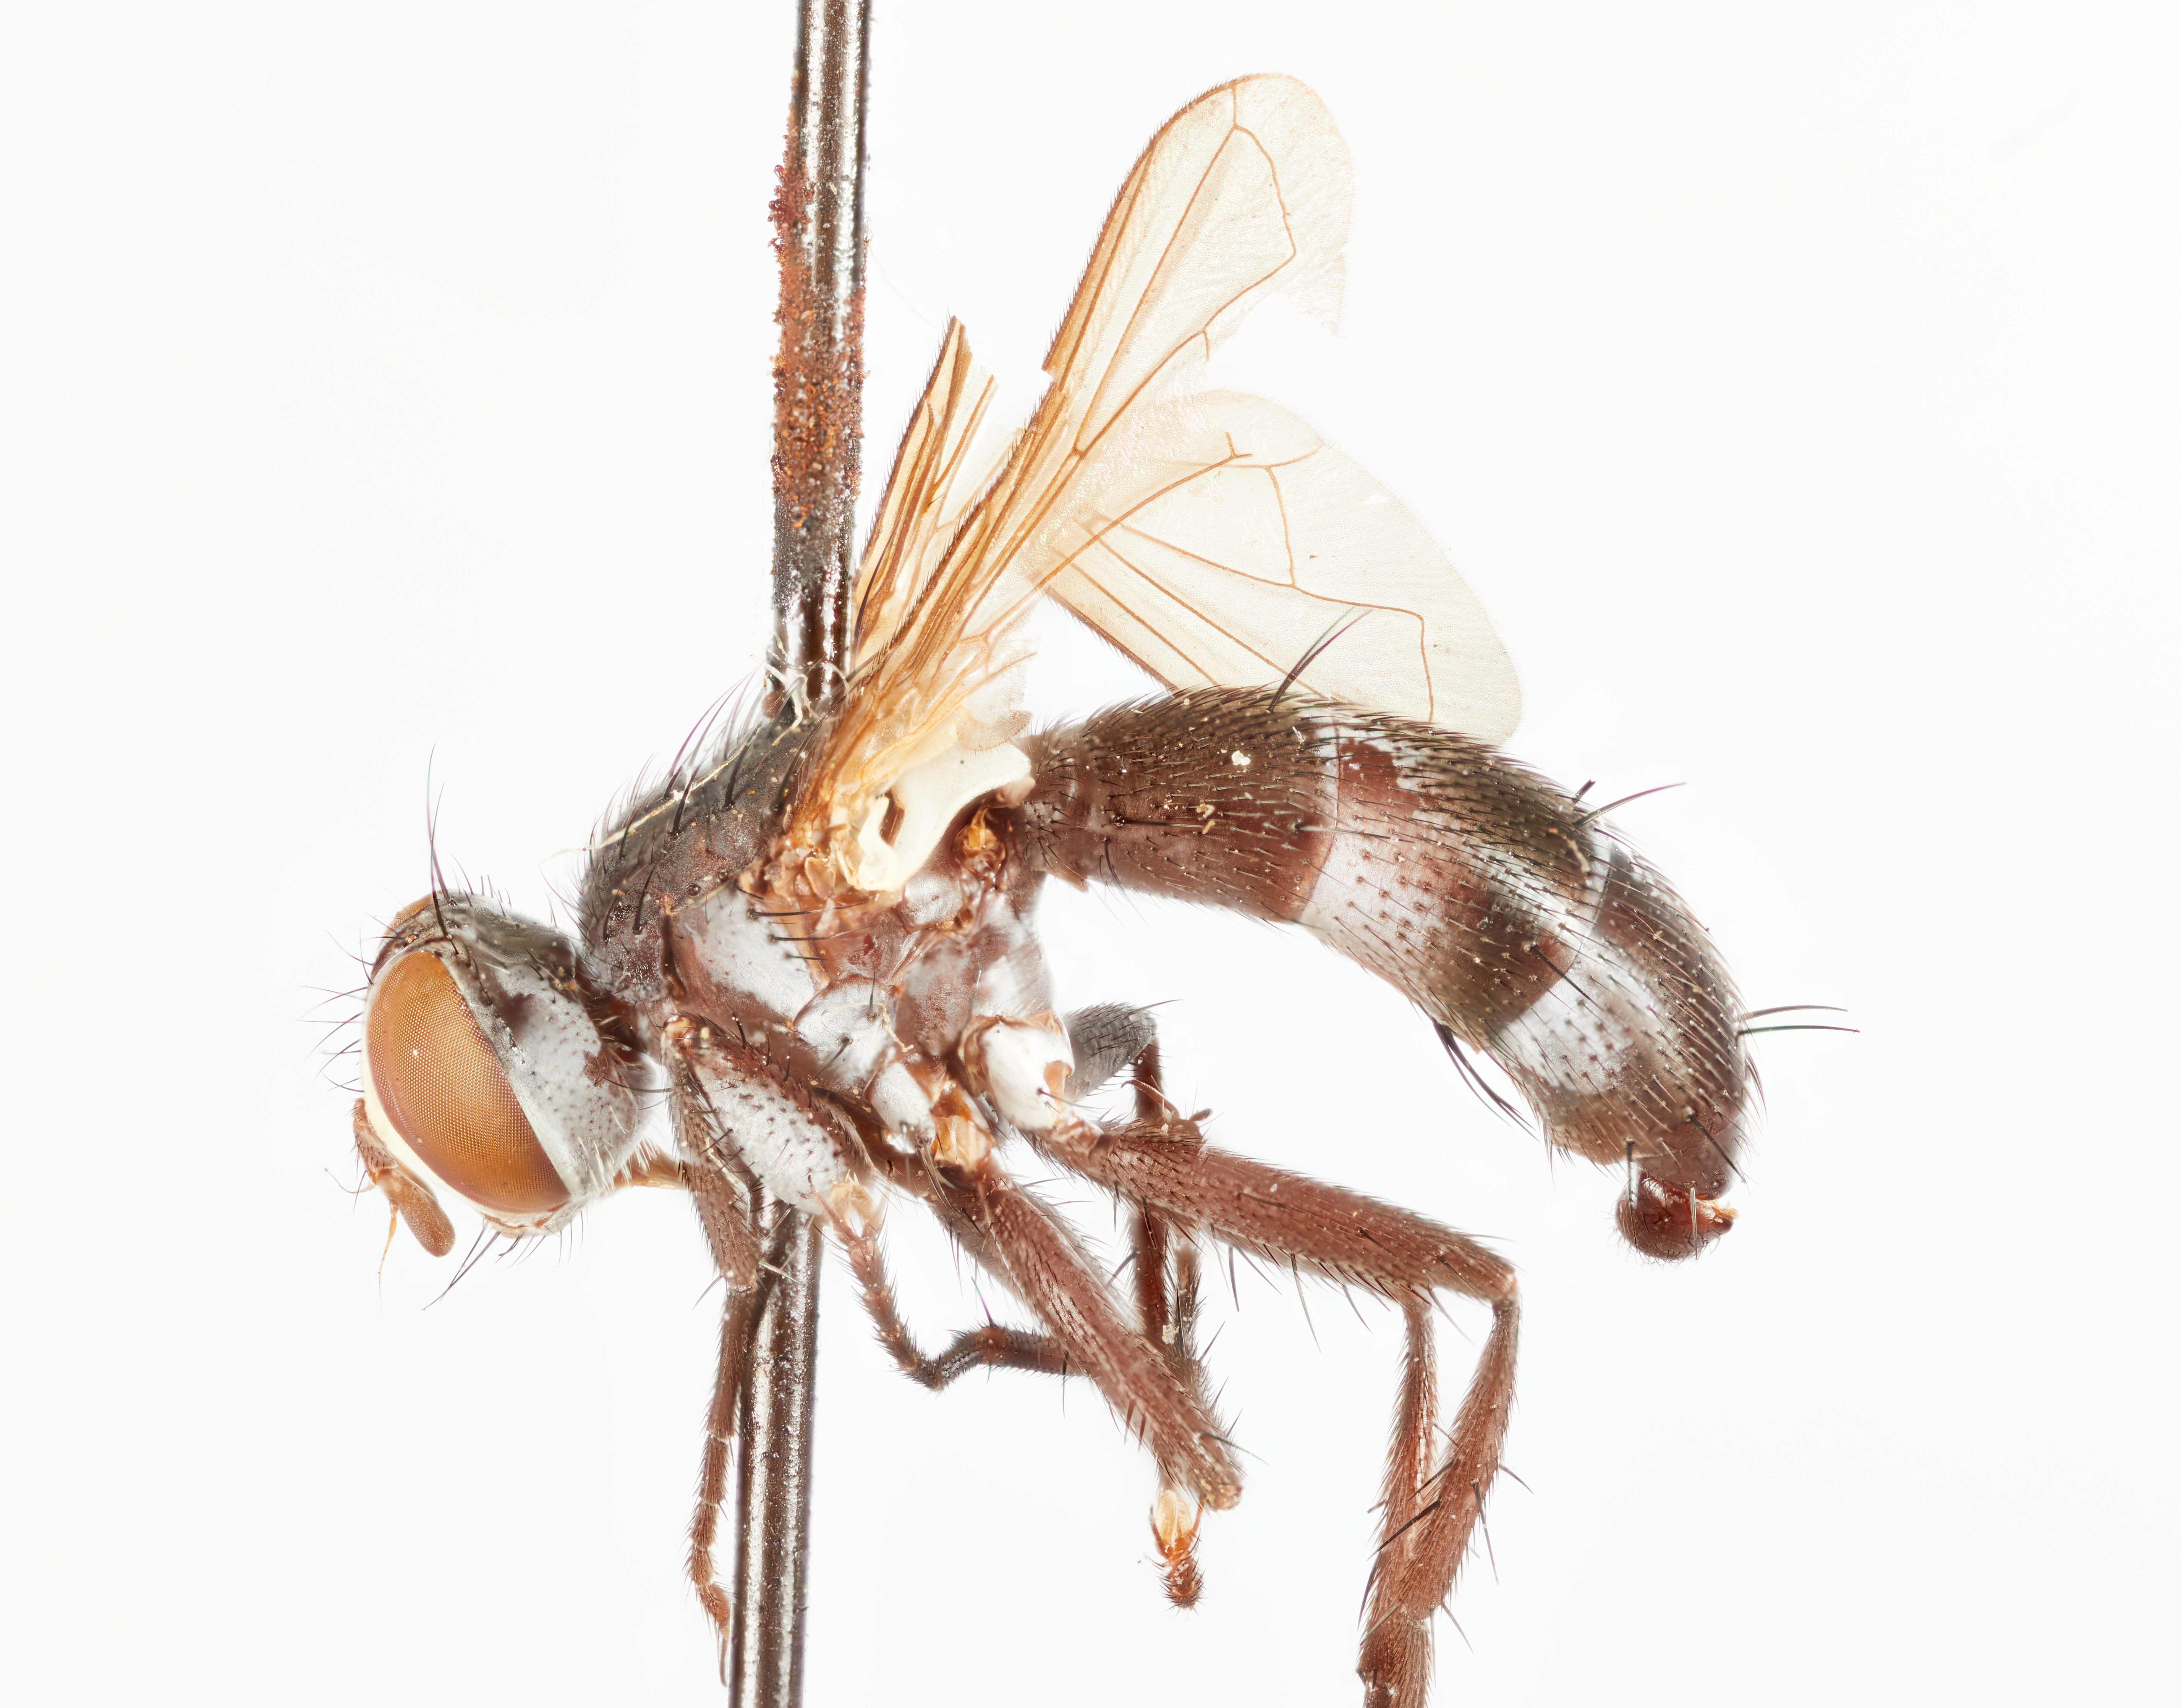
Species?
Cylindromyia pusilla
